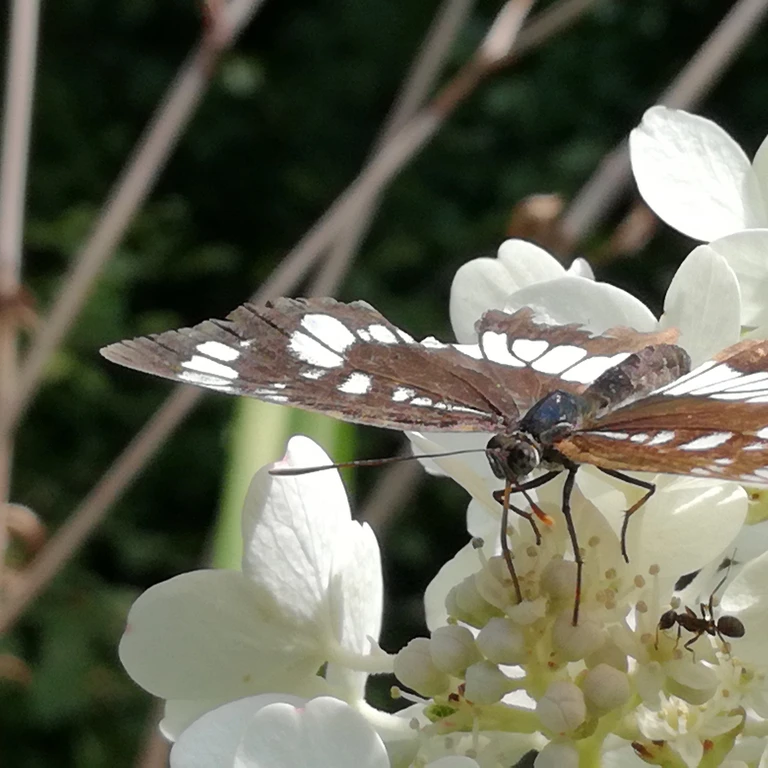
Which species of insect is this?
Neptis rivularis
